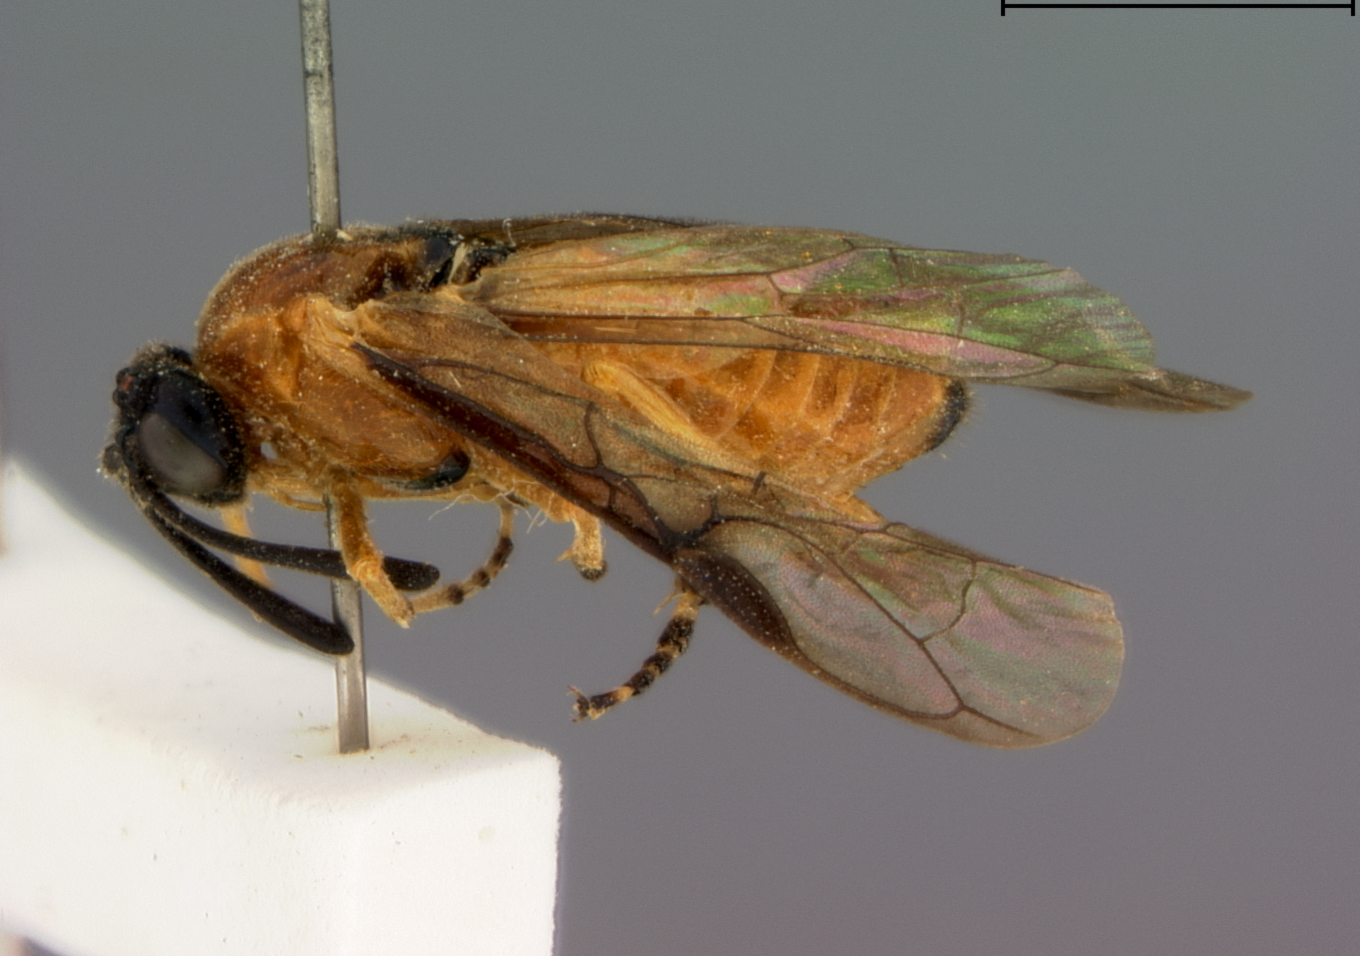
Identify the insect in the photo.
Arge annulitarsis
